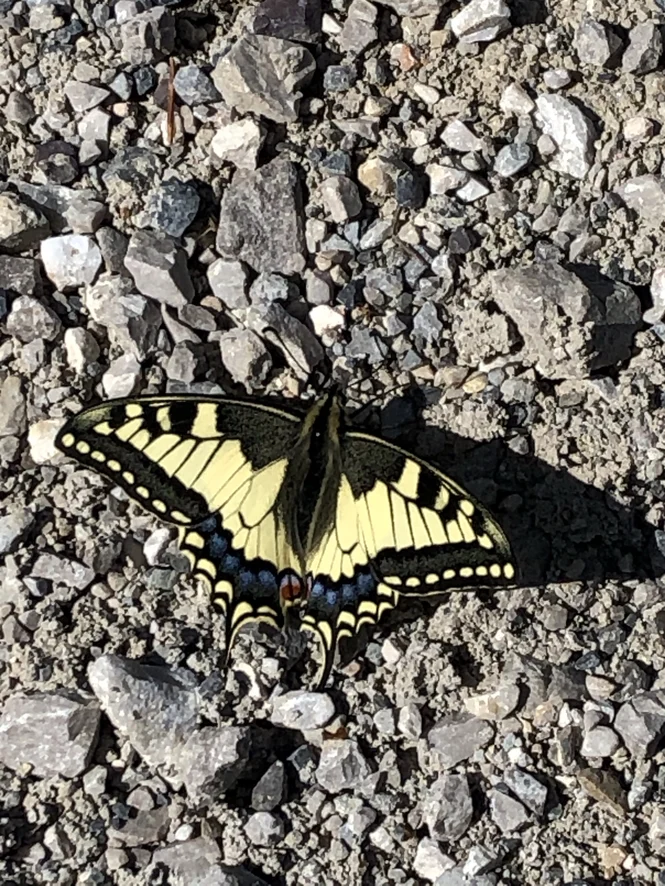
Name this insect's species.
Papilio machaon
